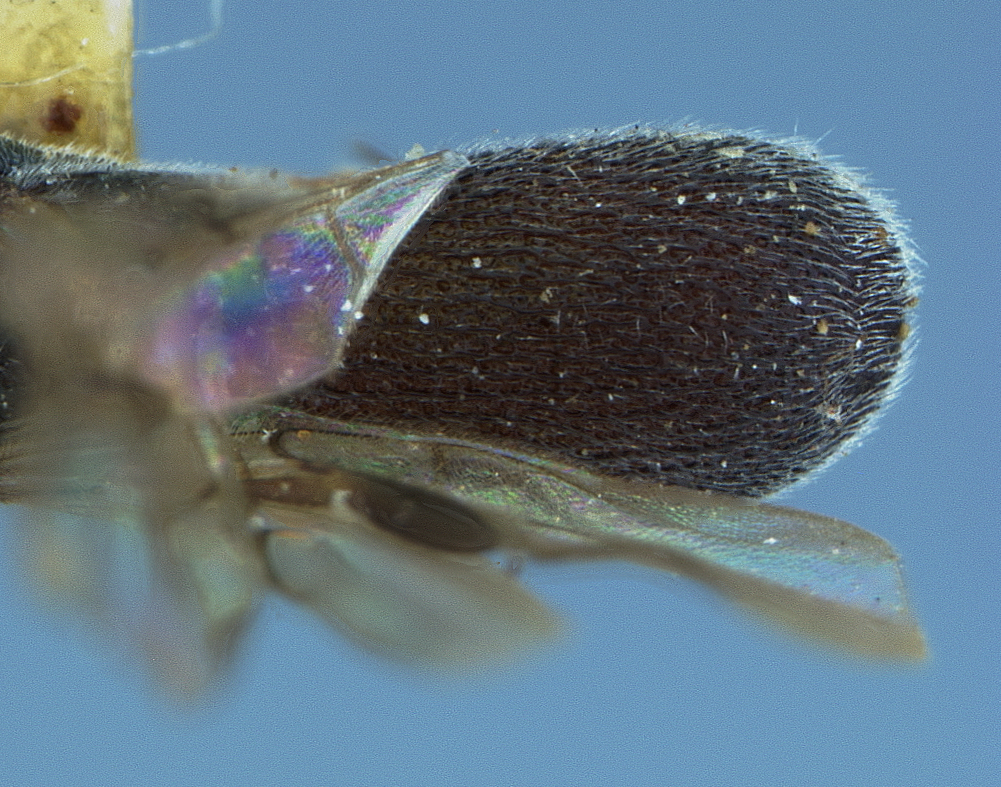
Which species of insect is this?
Urosigalphus robustus
